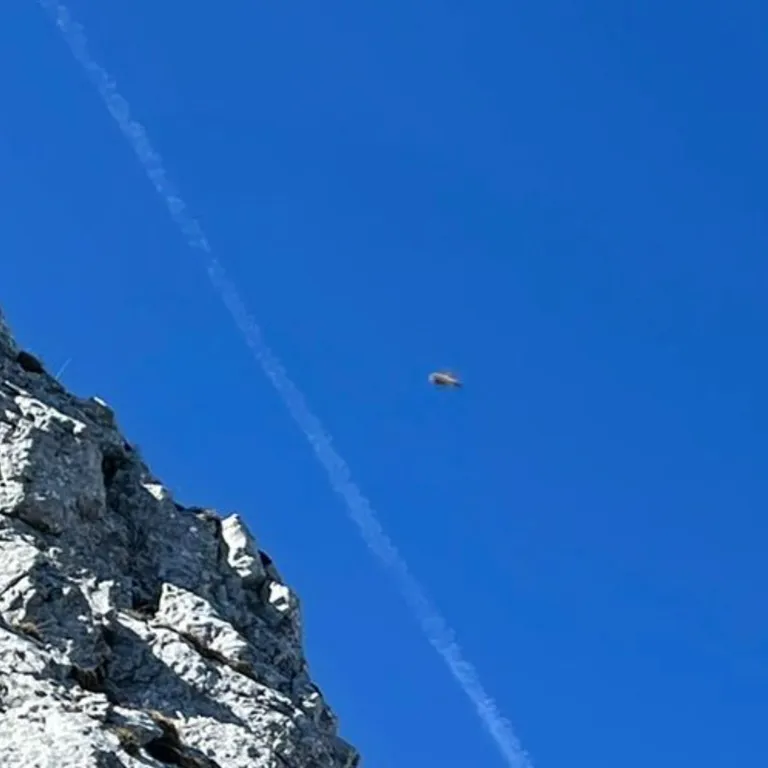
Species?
Macroglossum stellatarum
